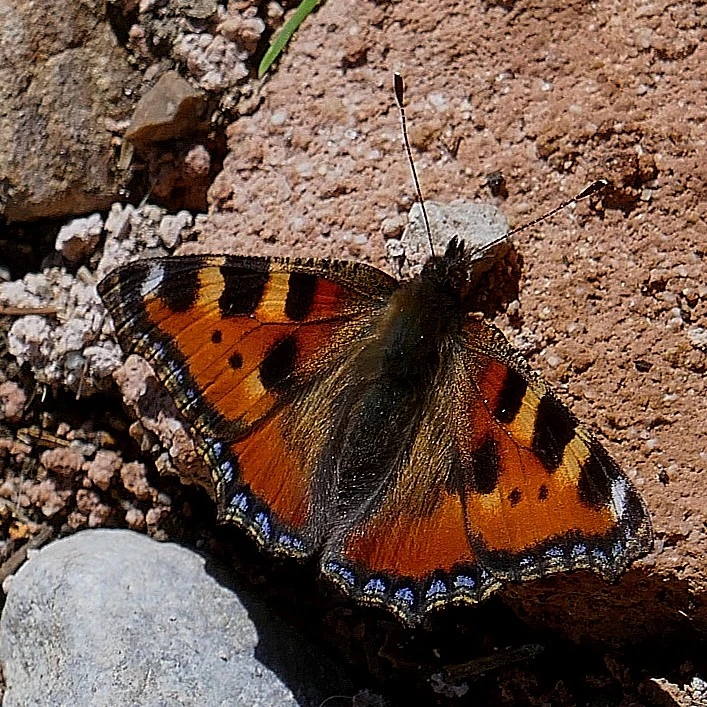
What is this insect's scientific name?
Aglais urticae
